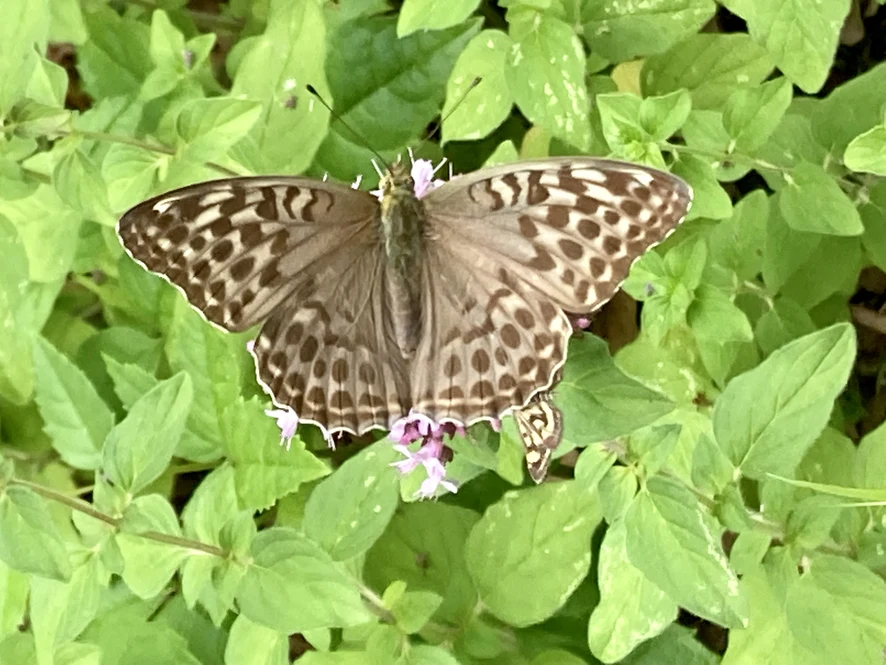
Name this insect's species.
Argynnis paphia
